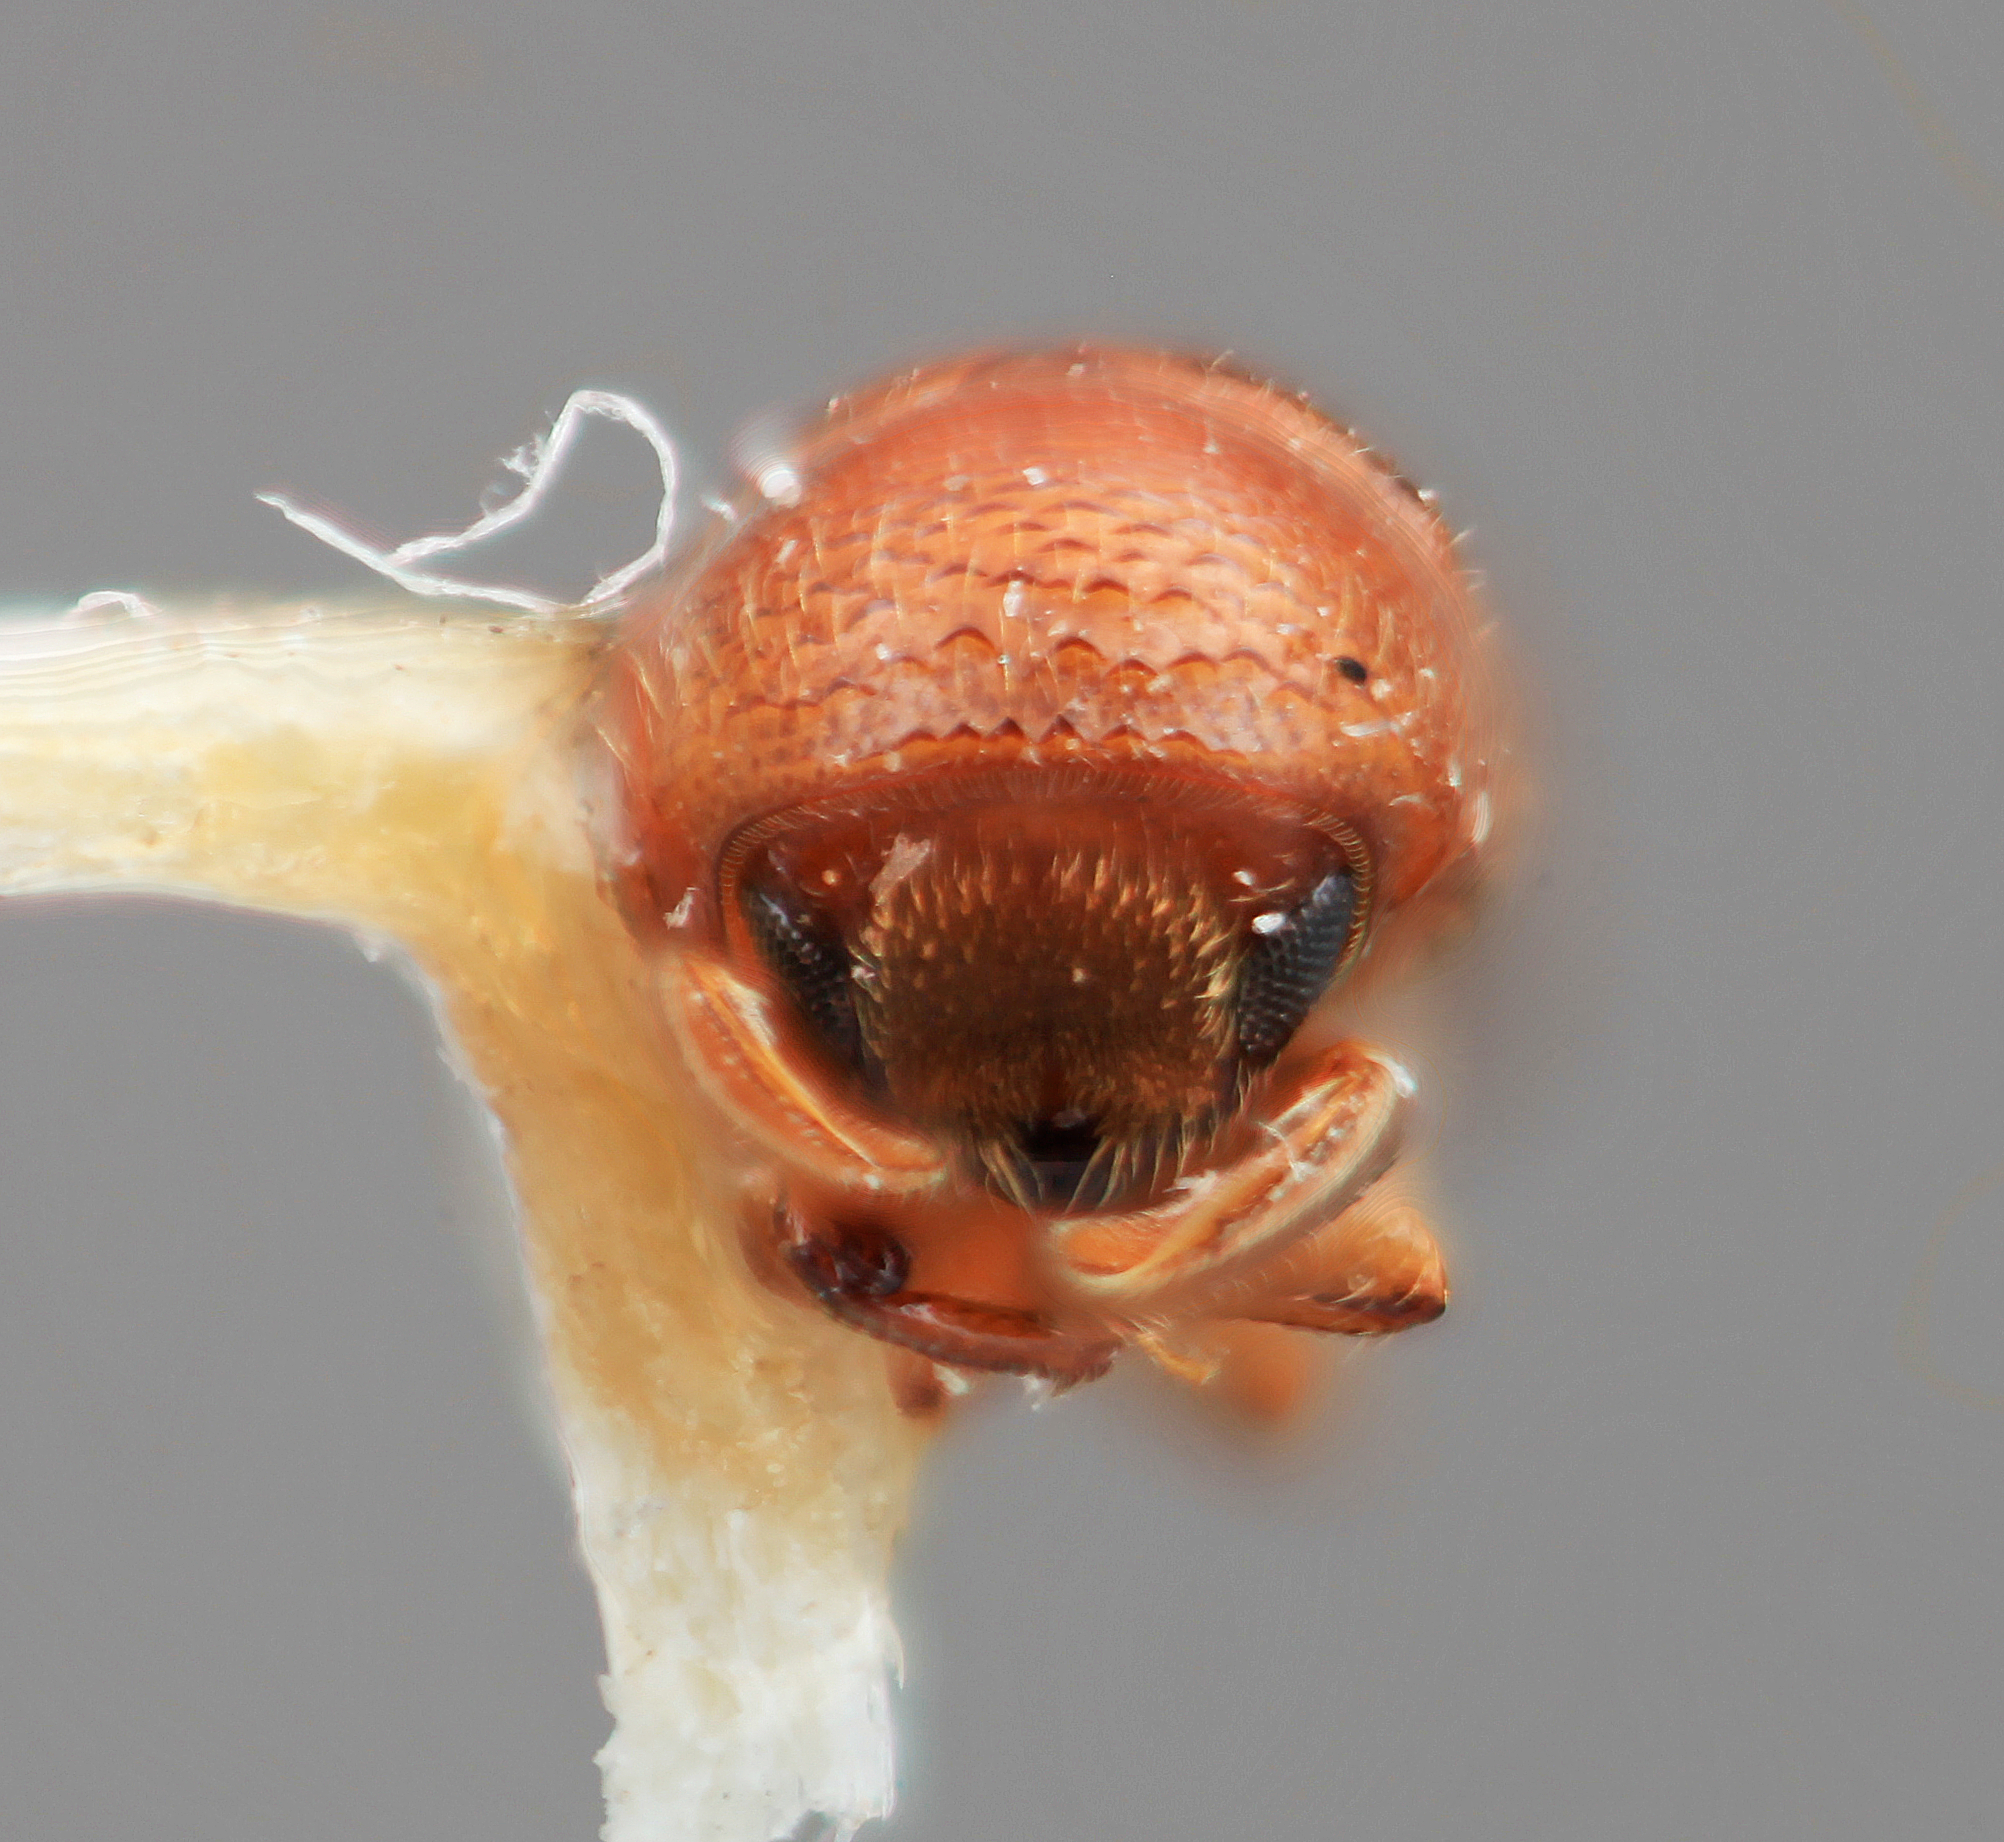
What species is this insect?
Corthylus diligens
